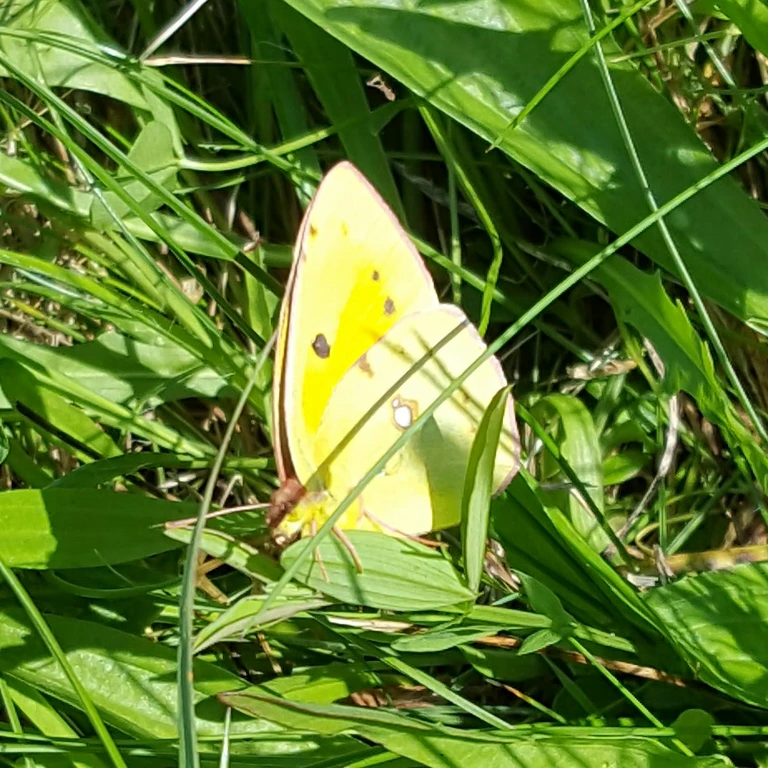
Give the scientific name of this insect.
Colias croceus
